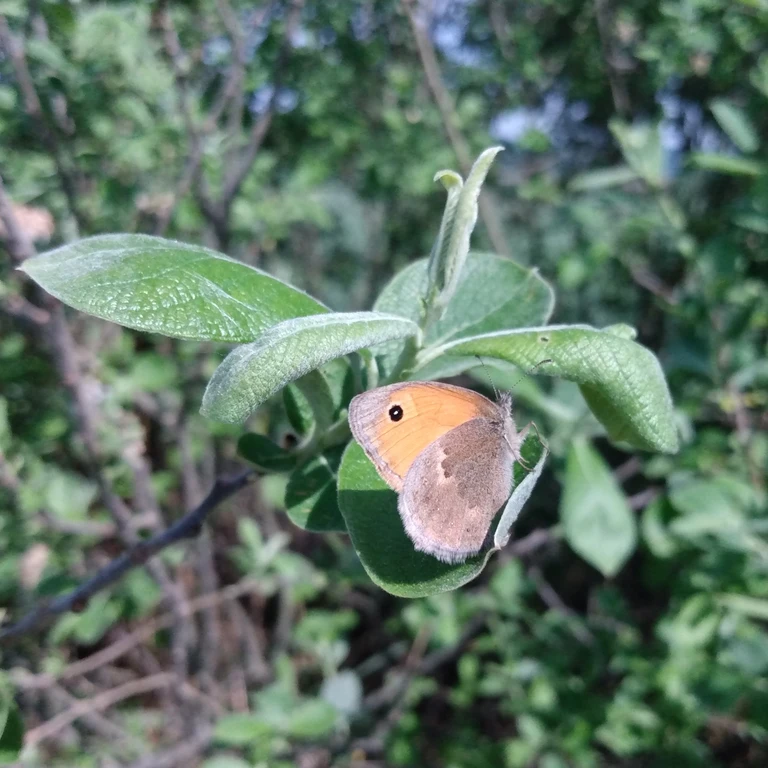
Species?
Coenonympha pamphilus
